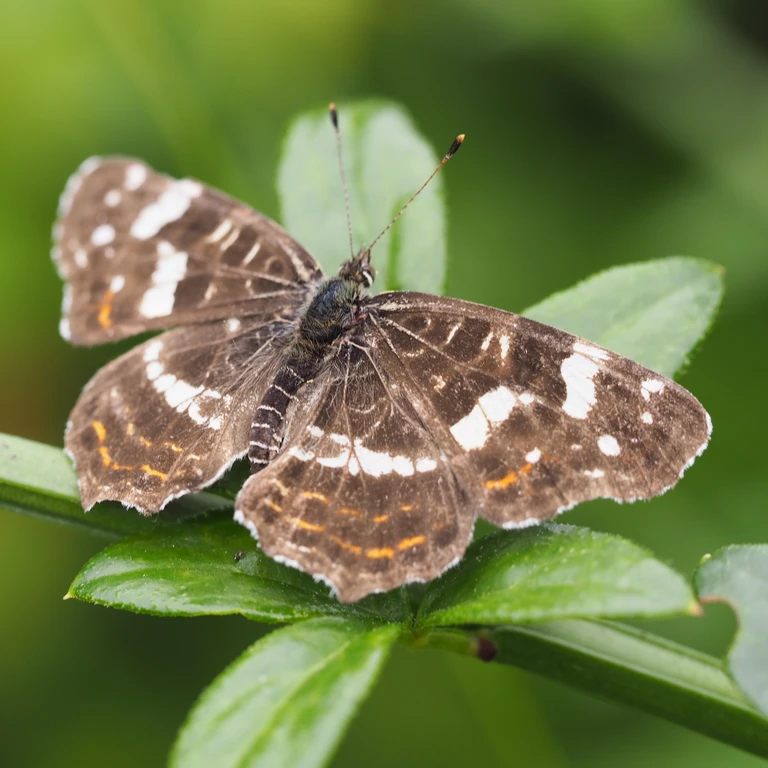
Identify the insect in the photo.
Araschnia levana
